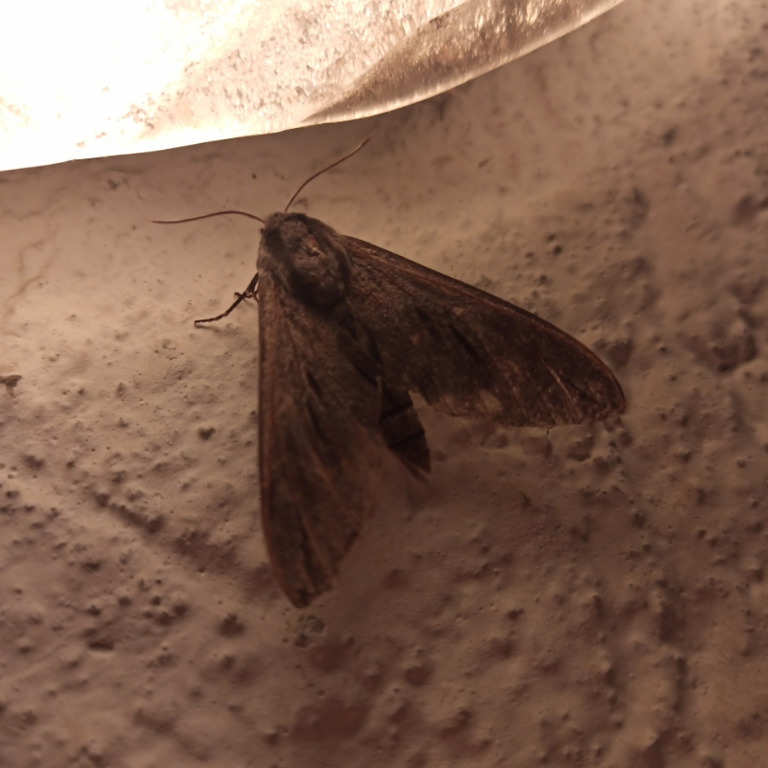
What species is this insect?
Sphinx pinastri
